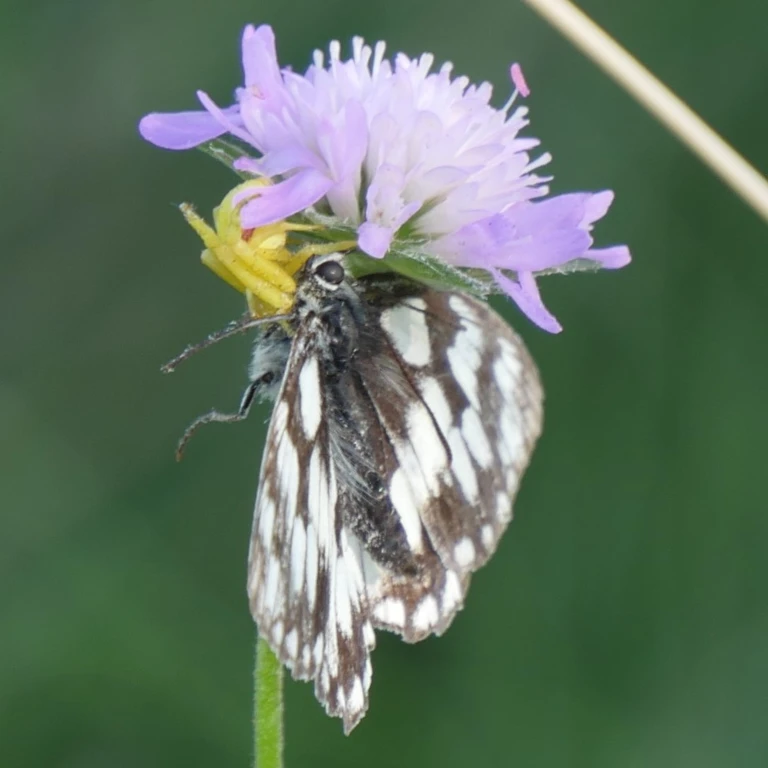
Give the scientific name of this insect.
Melanargia galathea
